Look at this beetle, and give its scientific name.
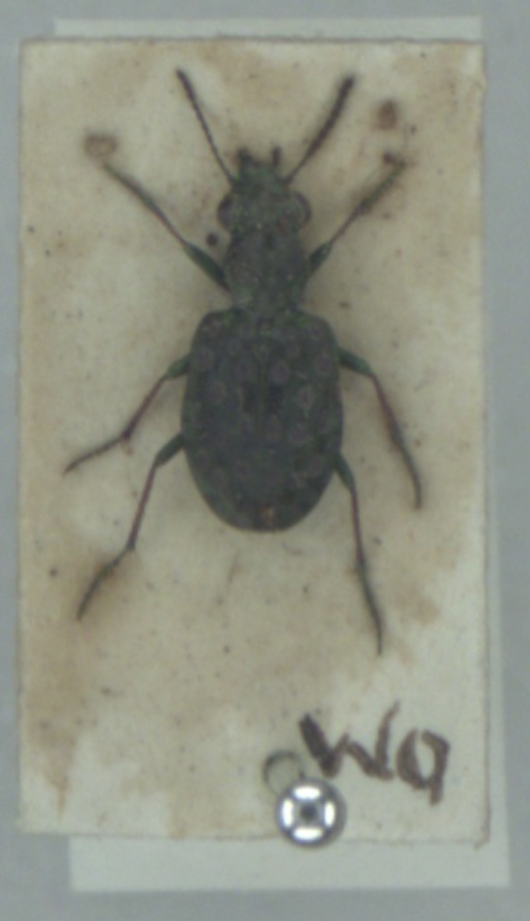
Elaphrus riparius
